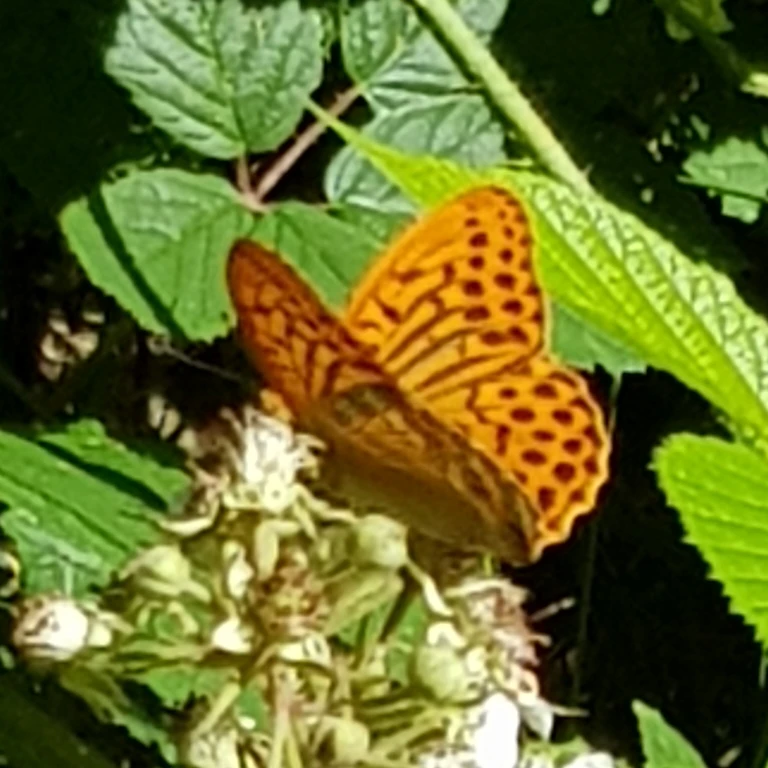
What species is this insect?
Argynnis paphia
